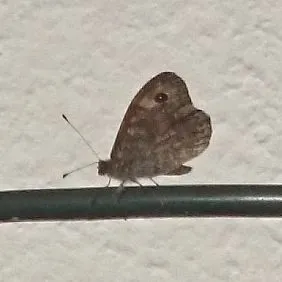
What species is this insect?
Lasiommata megera (also Pararge megera)
